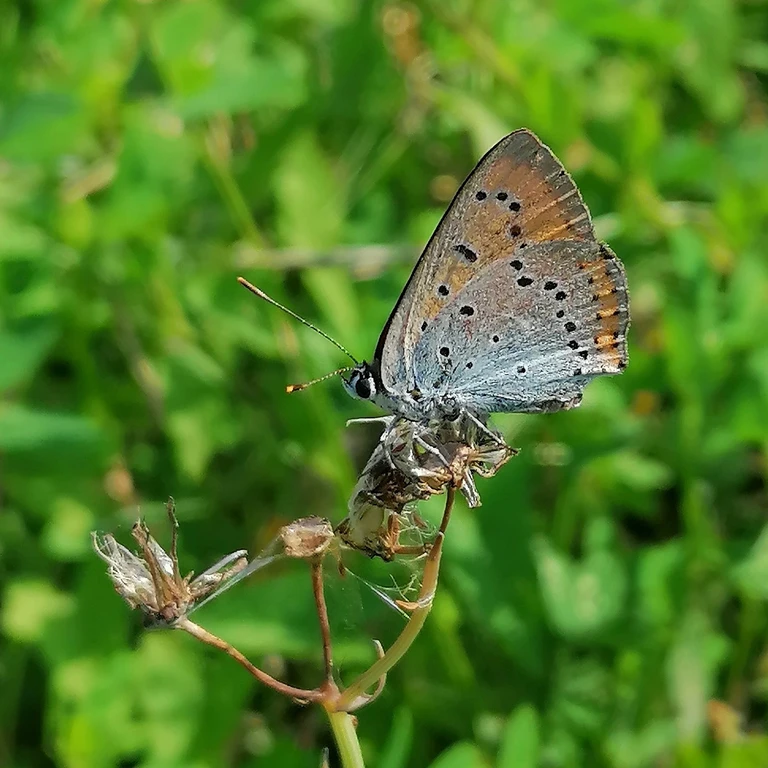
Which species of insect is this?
Lycaena dispar
